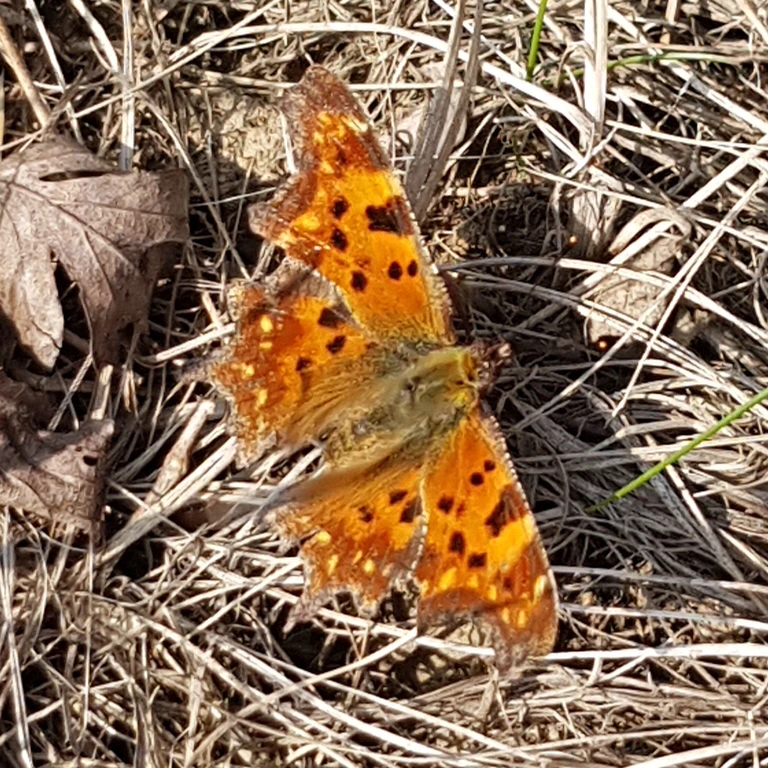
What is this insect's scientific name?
Polygonia c-album
